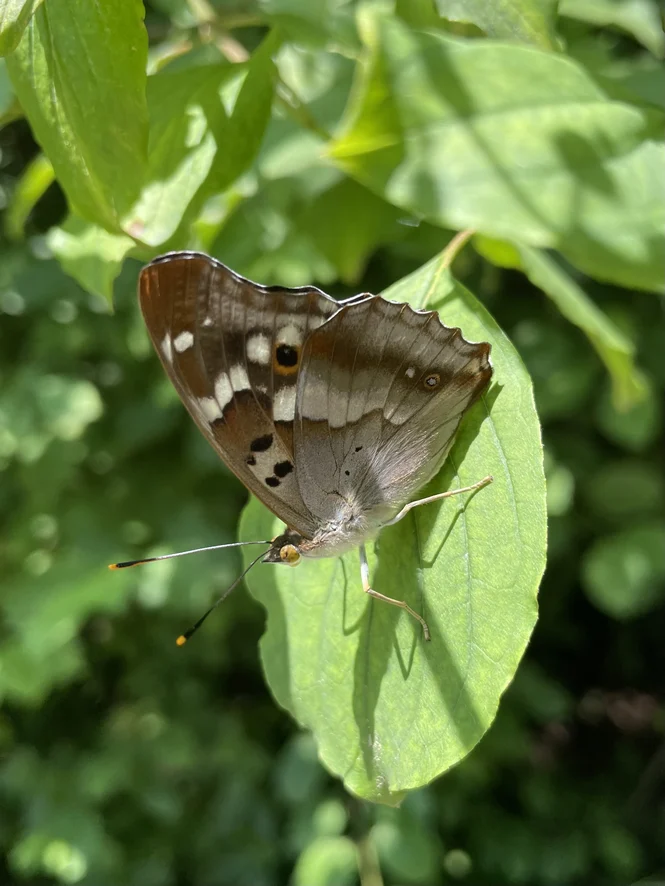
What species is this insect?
Apatura ilia
